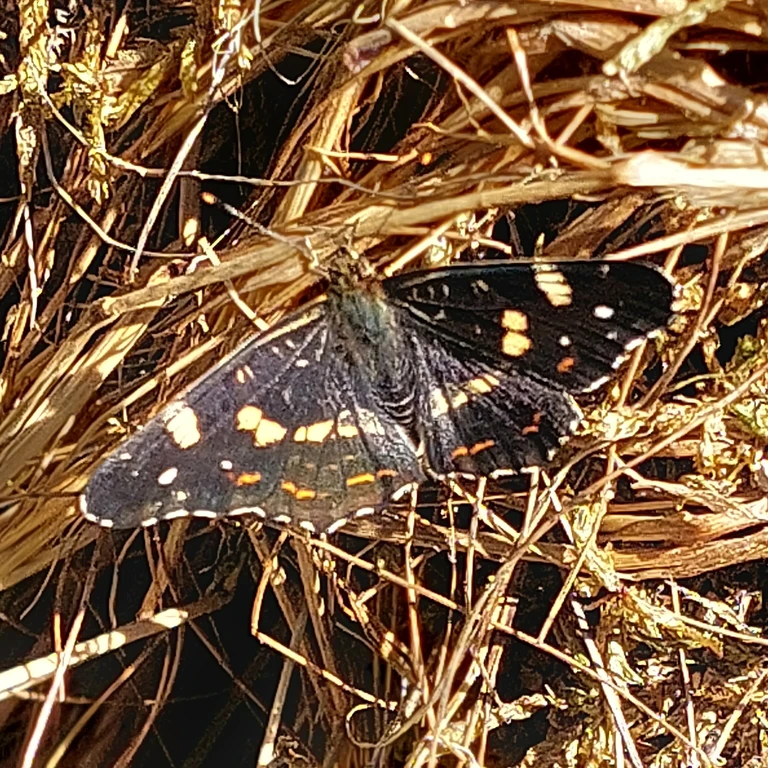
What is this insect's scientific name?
Araschnia levana
